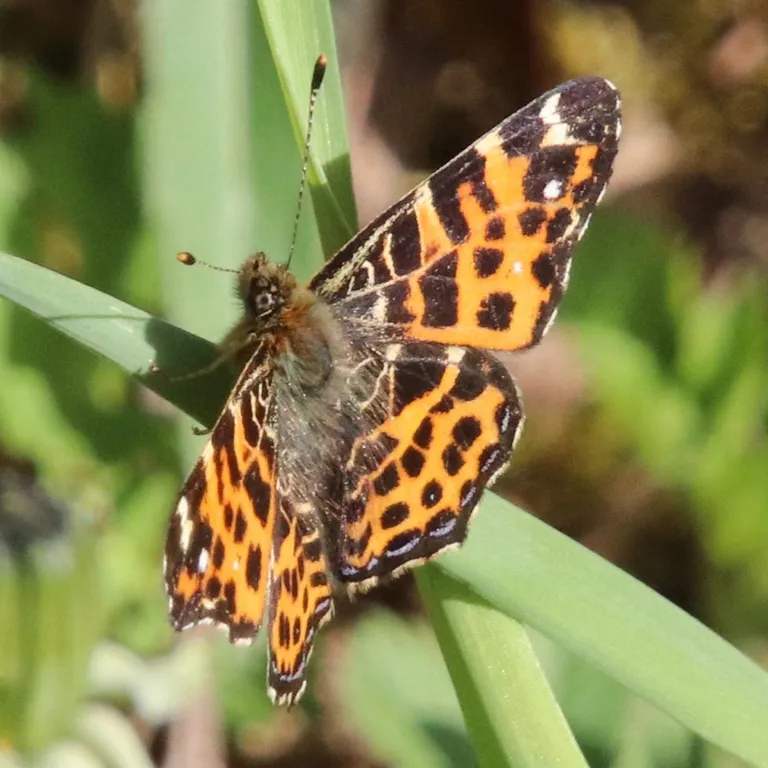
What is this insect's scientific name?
Araschnia levana
